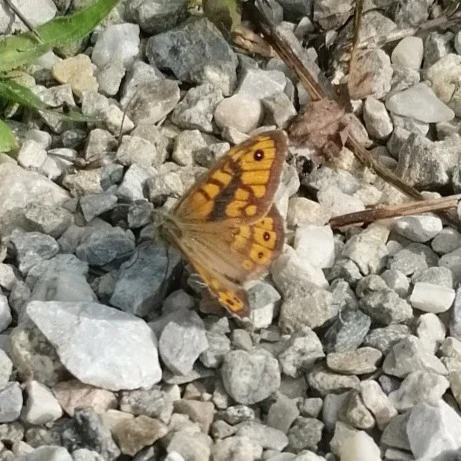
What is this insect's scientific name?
Lasiommata megera (also Pararge megera)
